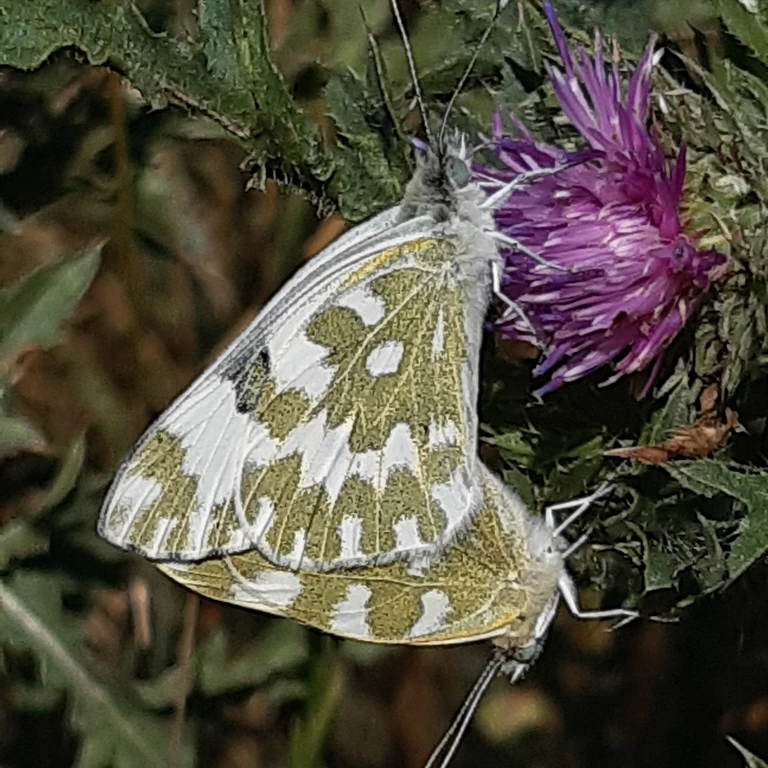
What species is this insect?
Pontia edusa
